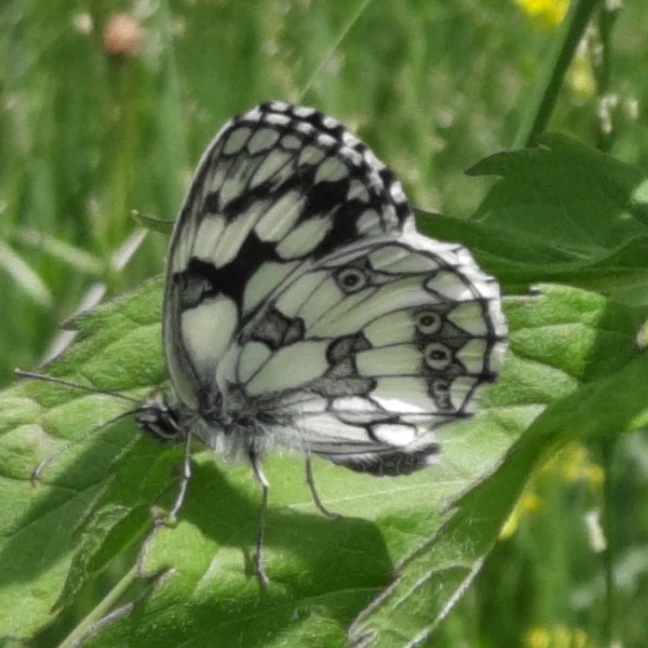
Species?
Melanargia galathea
